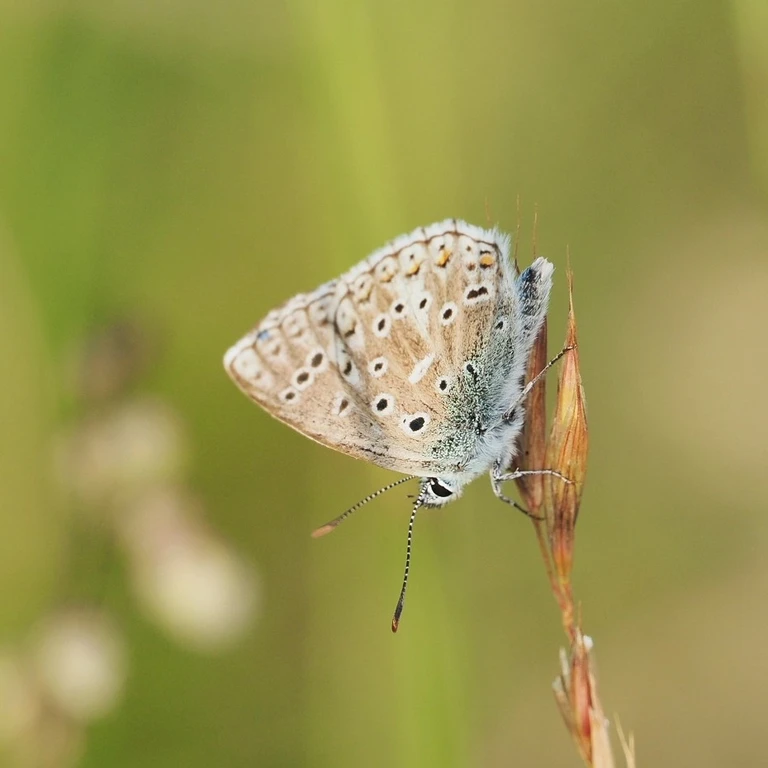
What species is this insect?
Lysandra bellargus
